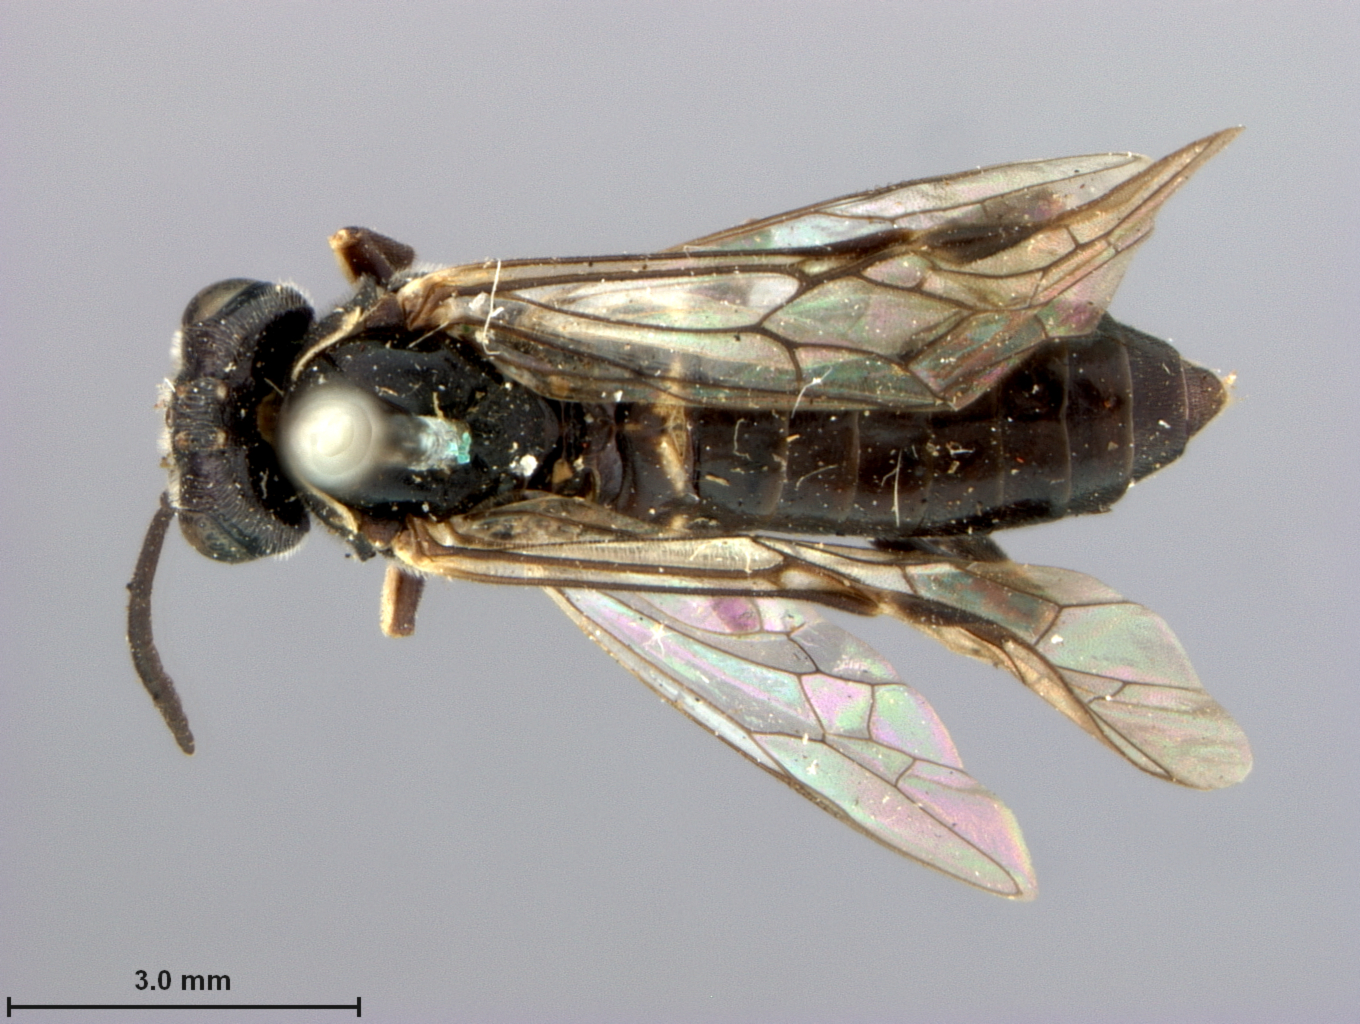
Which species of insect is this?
Macrophya bilineata
